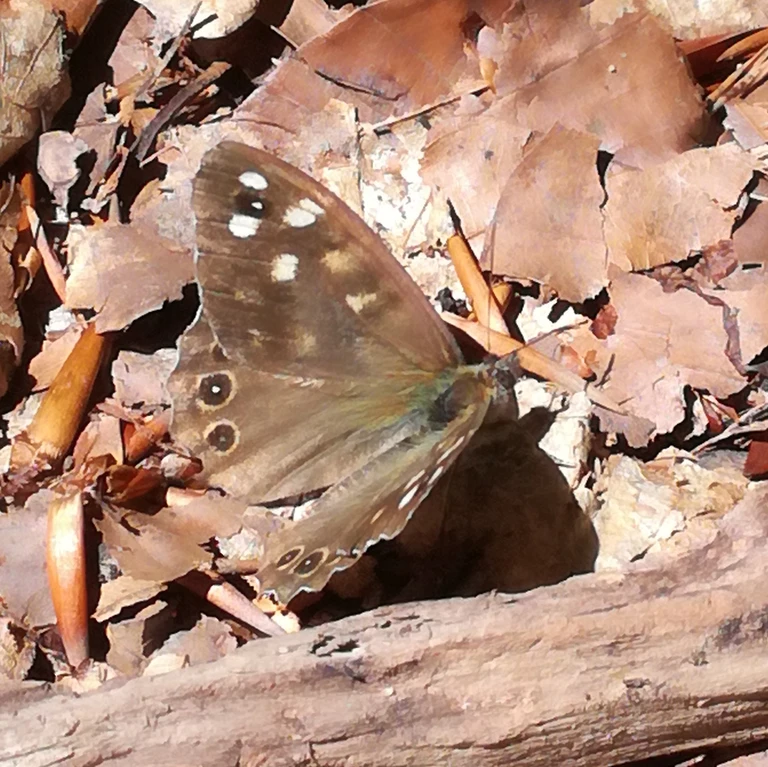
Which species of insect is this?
Pararge aegeria
